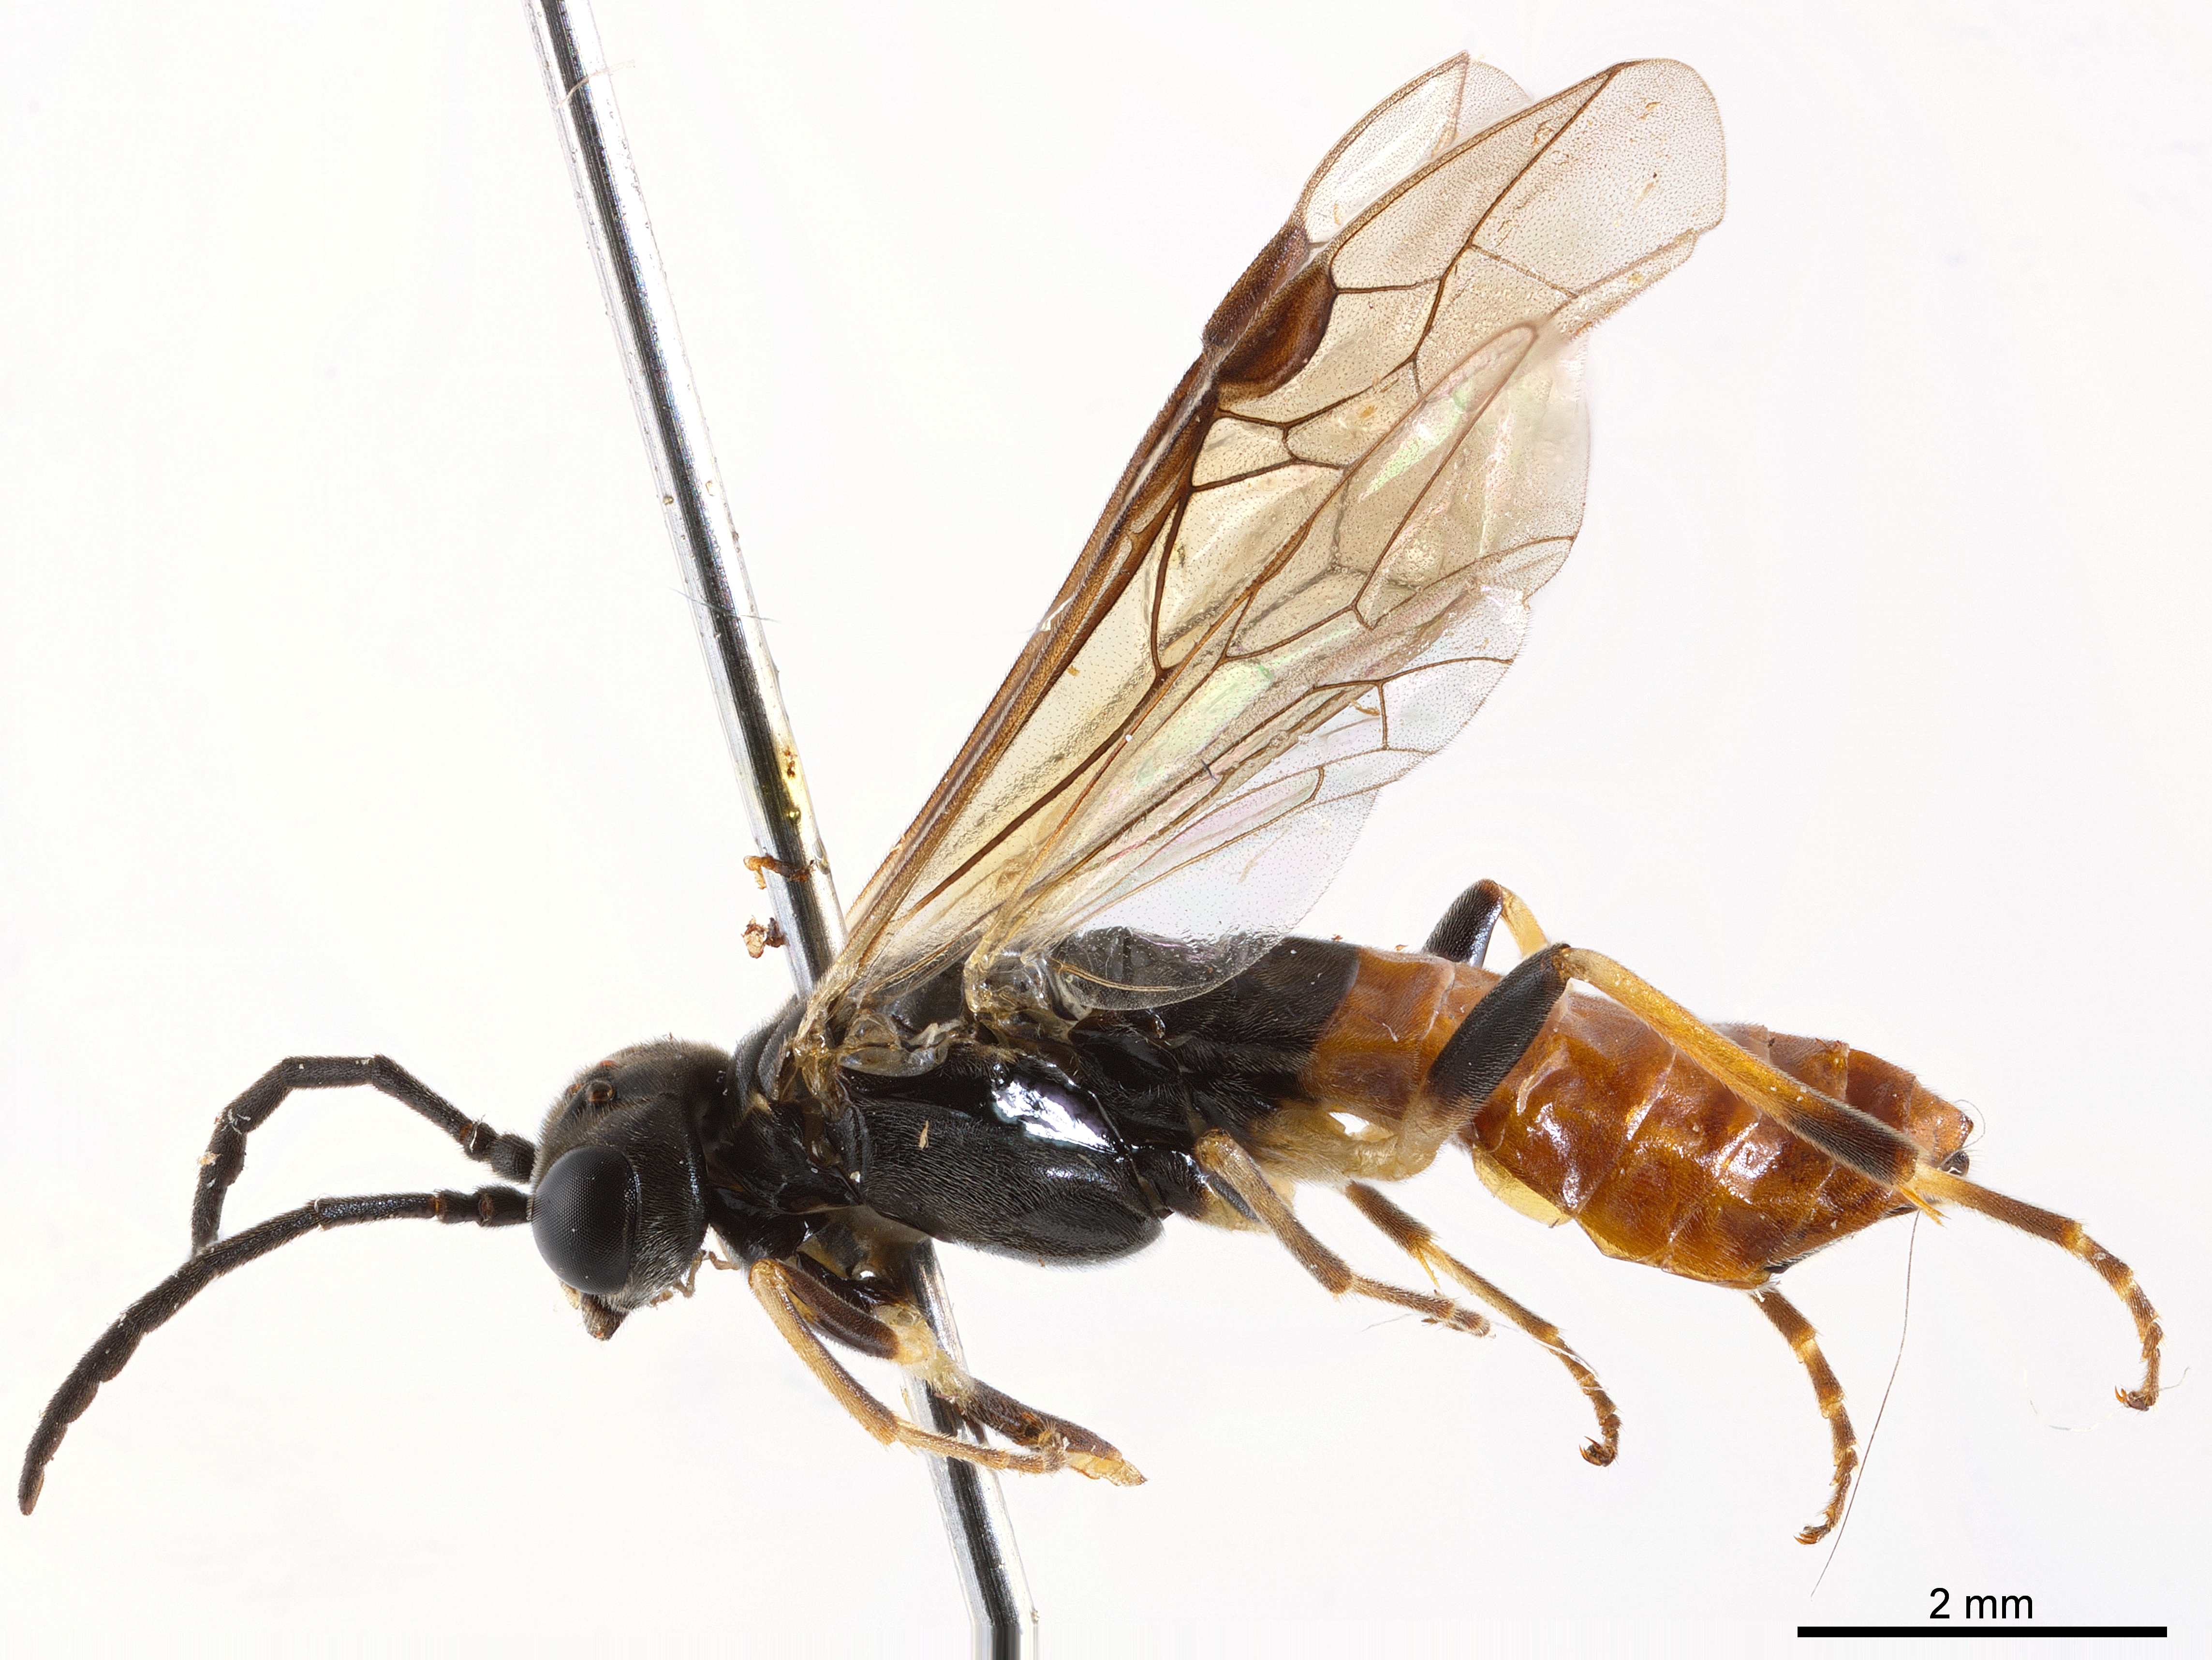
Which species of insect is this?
Clypea sinica
